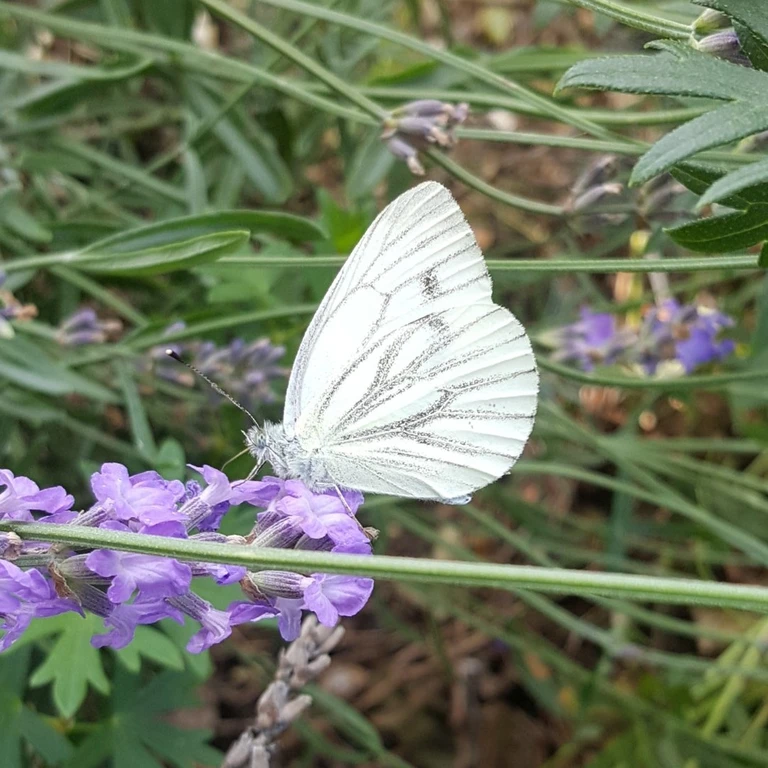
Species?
Pieris napi
